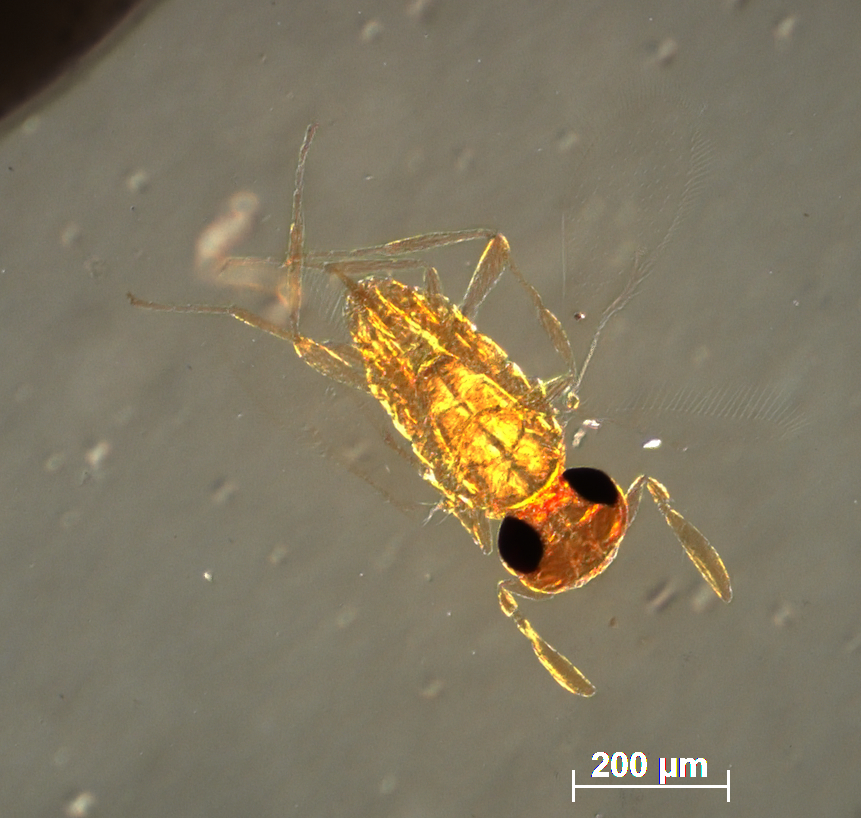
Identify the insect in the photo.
Eretmocerus pallidus
